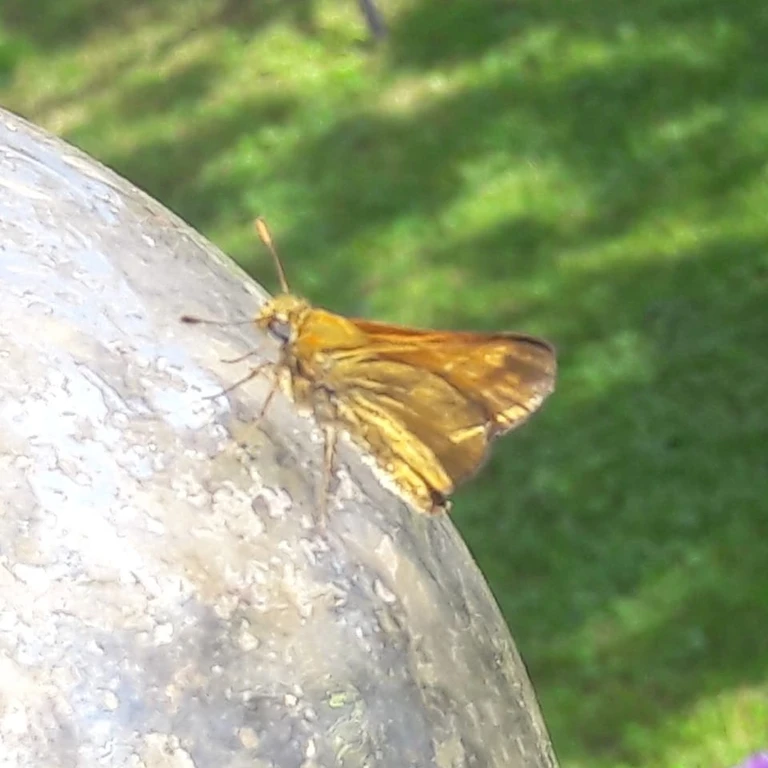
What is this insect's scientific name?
Ochlodes sylvanus (also Ochlodes venata)
